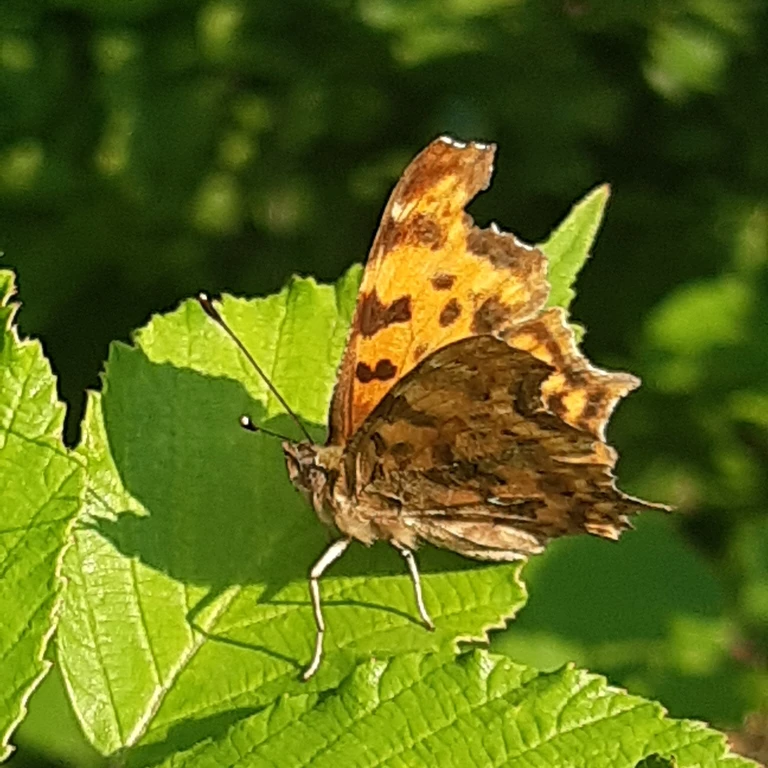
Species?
Polygonia c-album
